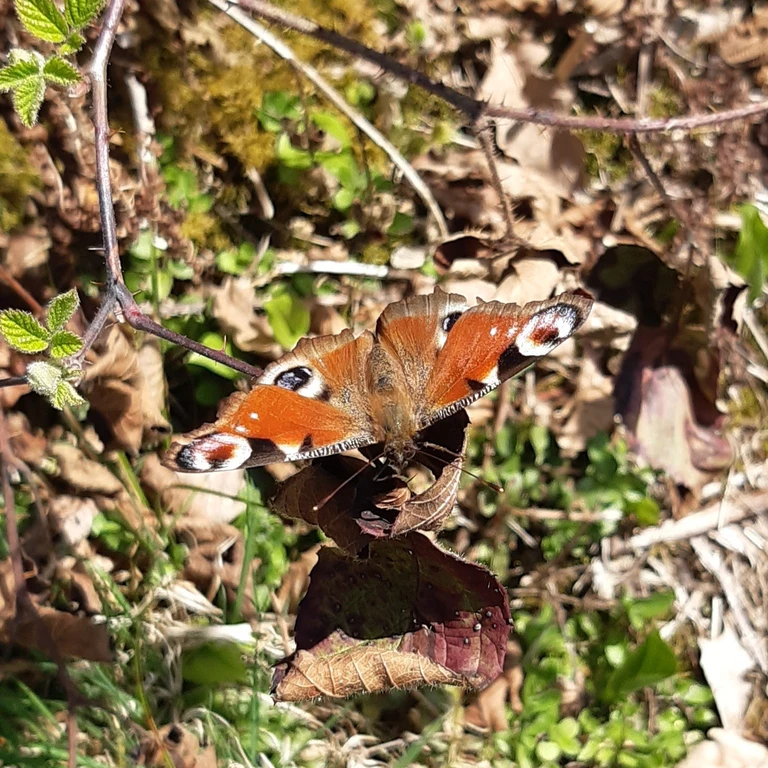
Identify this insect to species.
Aglais io
